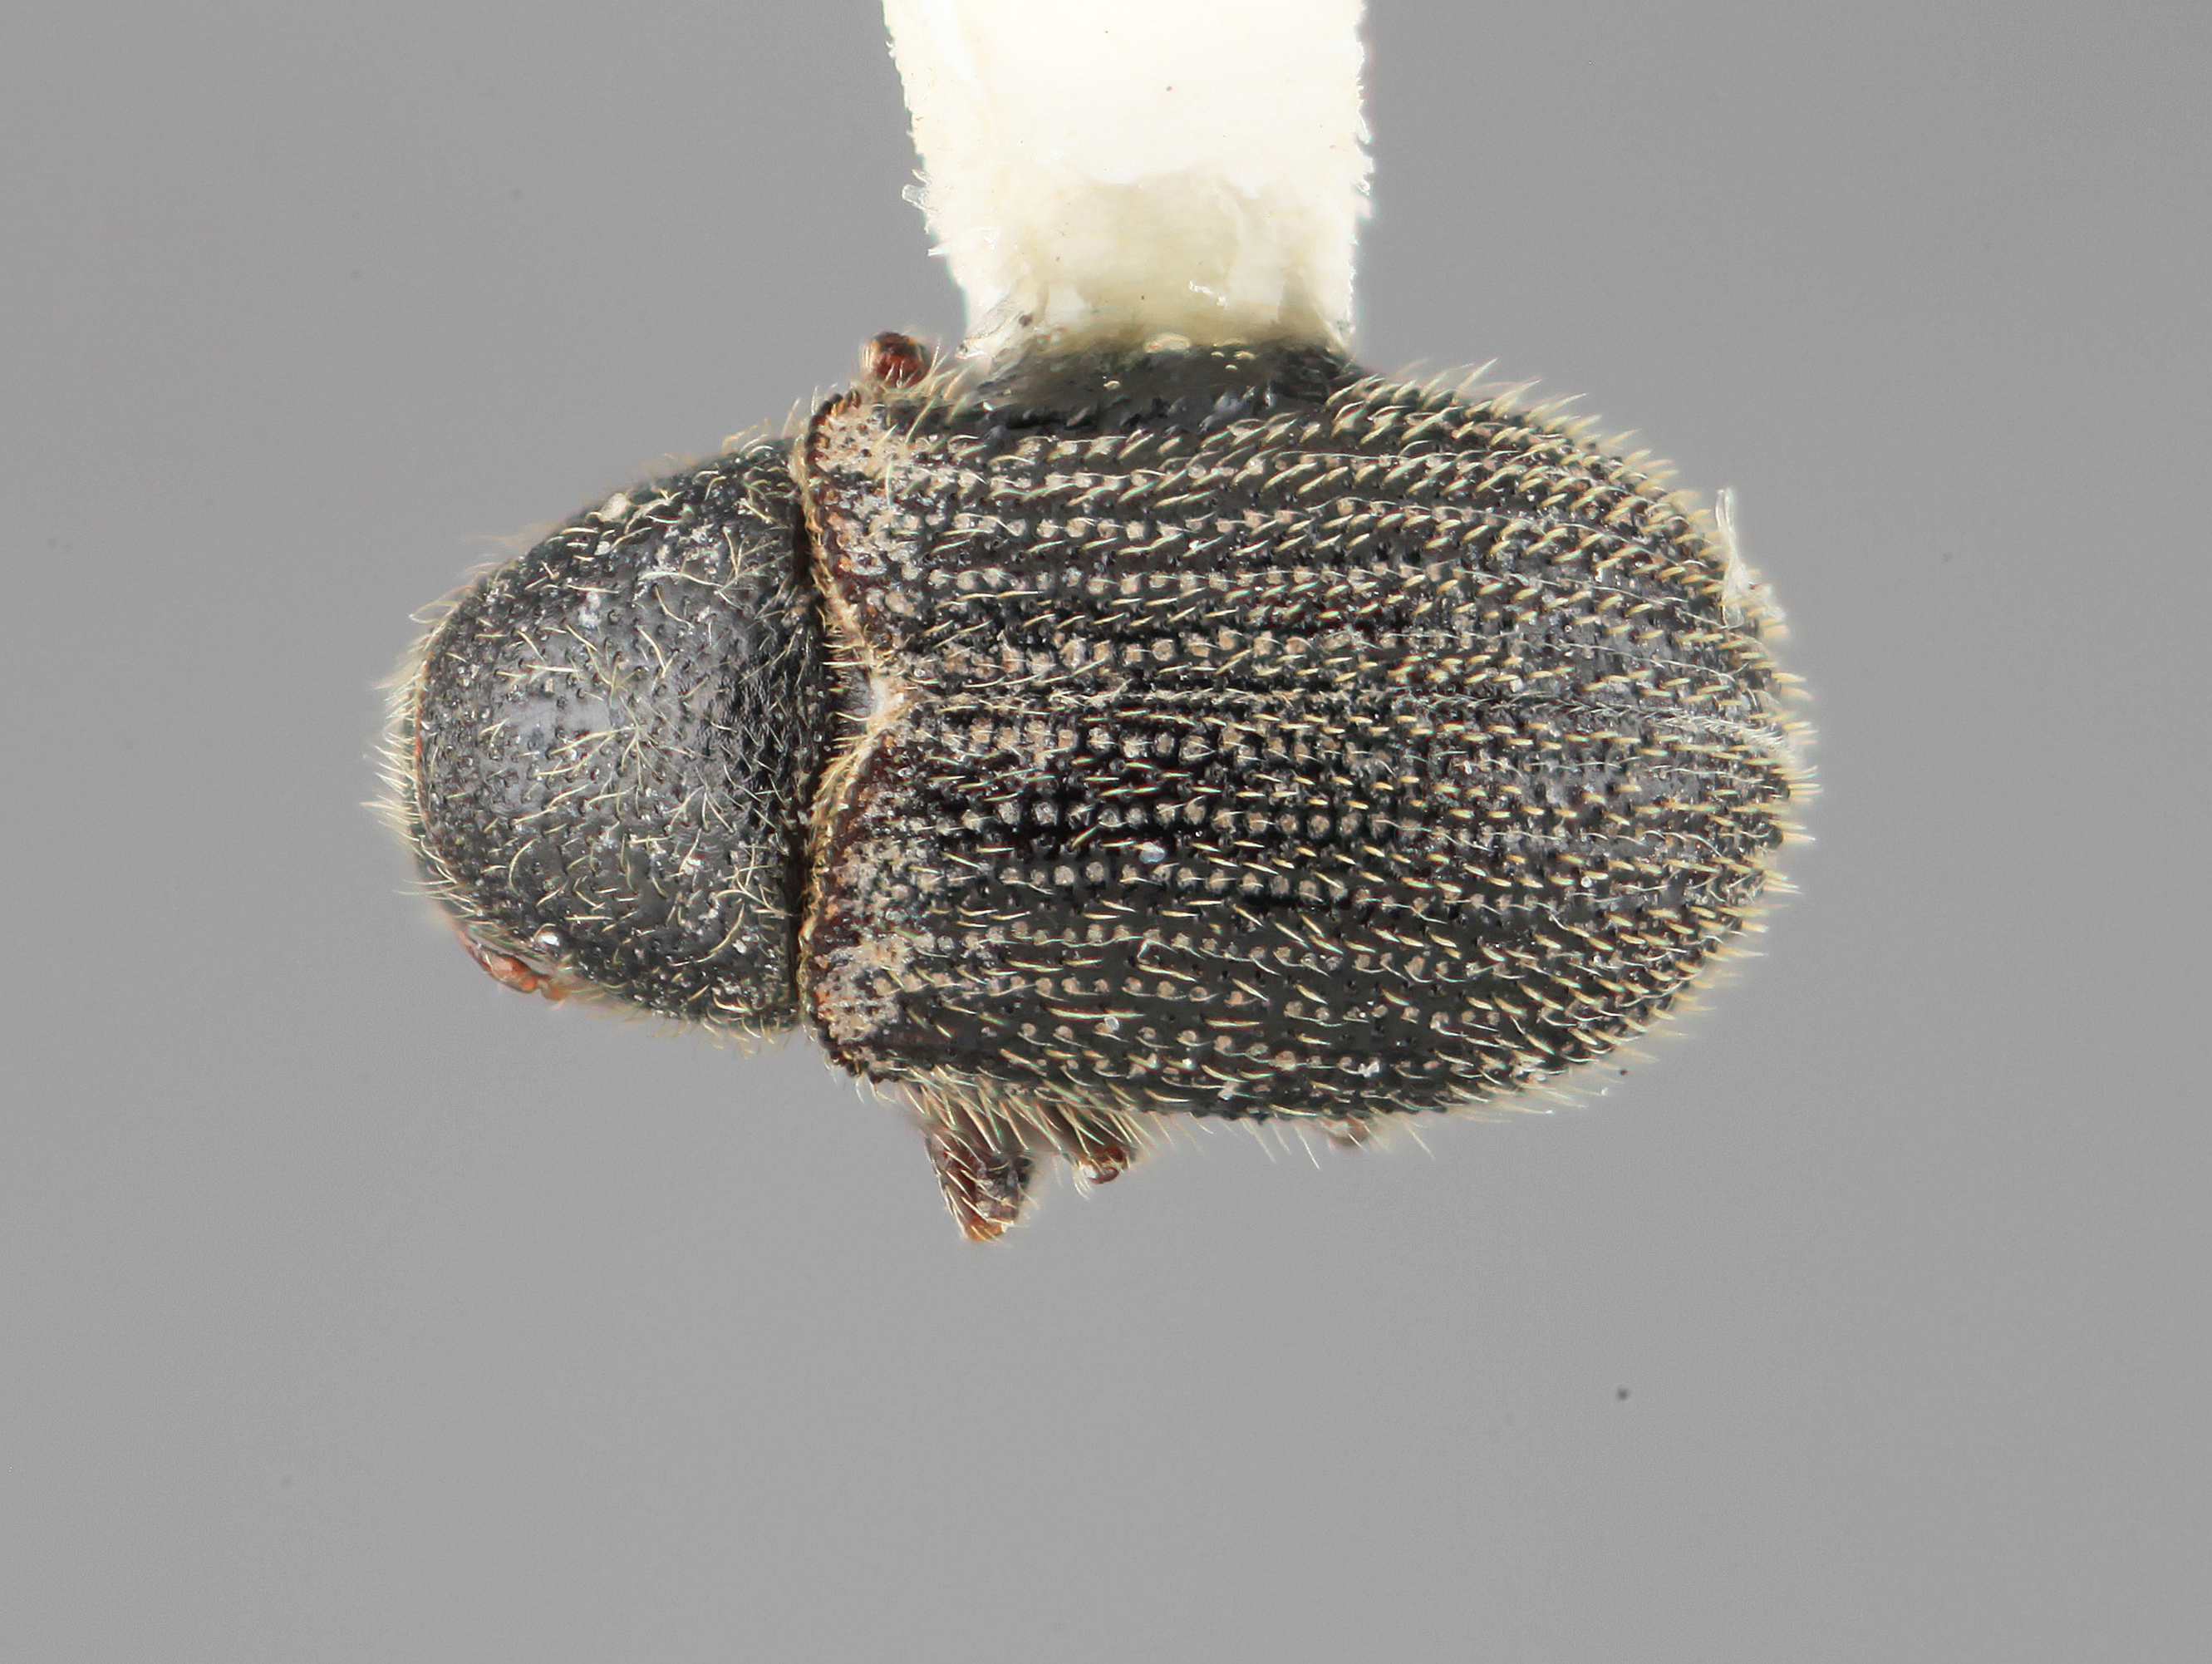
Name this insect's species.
Phloeotribus quercinus
